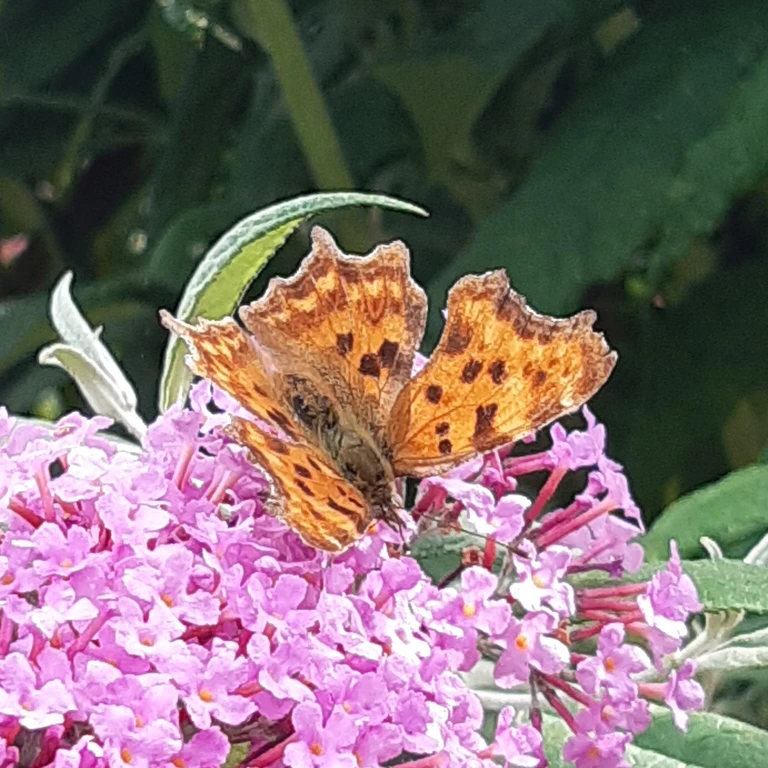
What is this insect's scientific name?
Polygonia c-album
